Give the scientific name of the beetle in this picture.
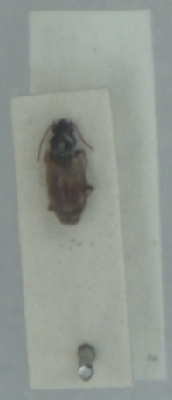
Bembidion ephippium
